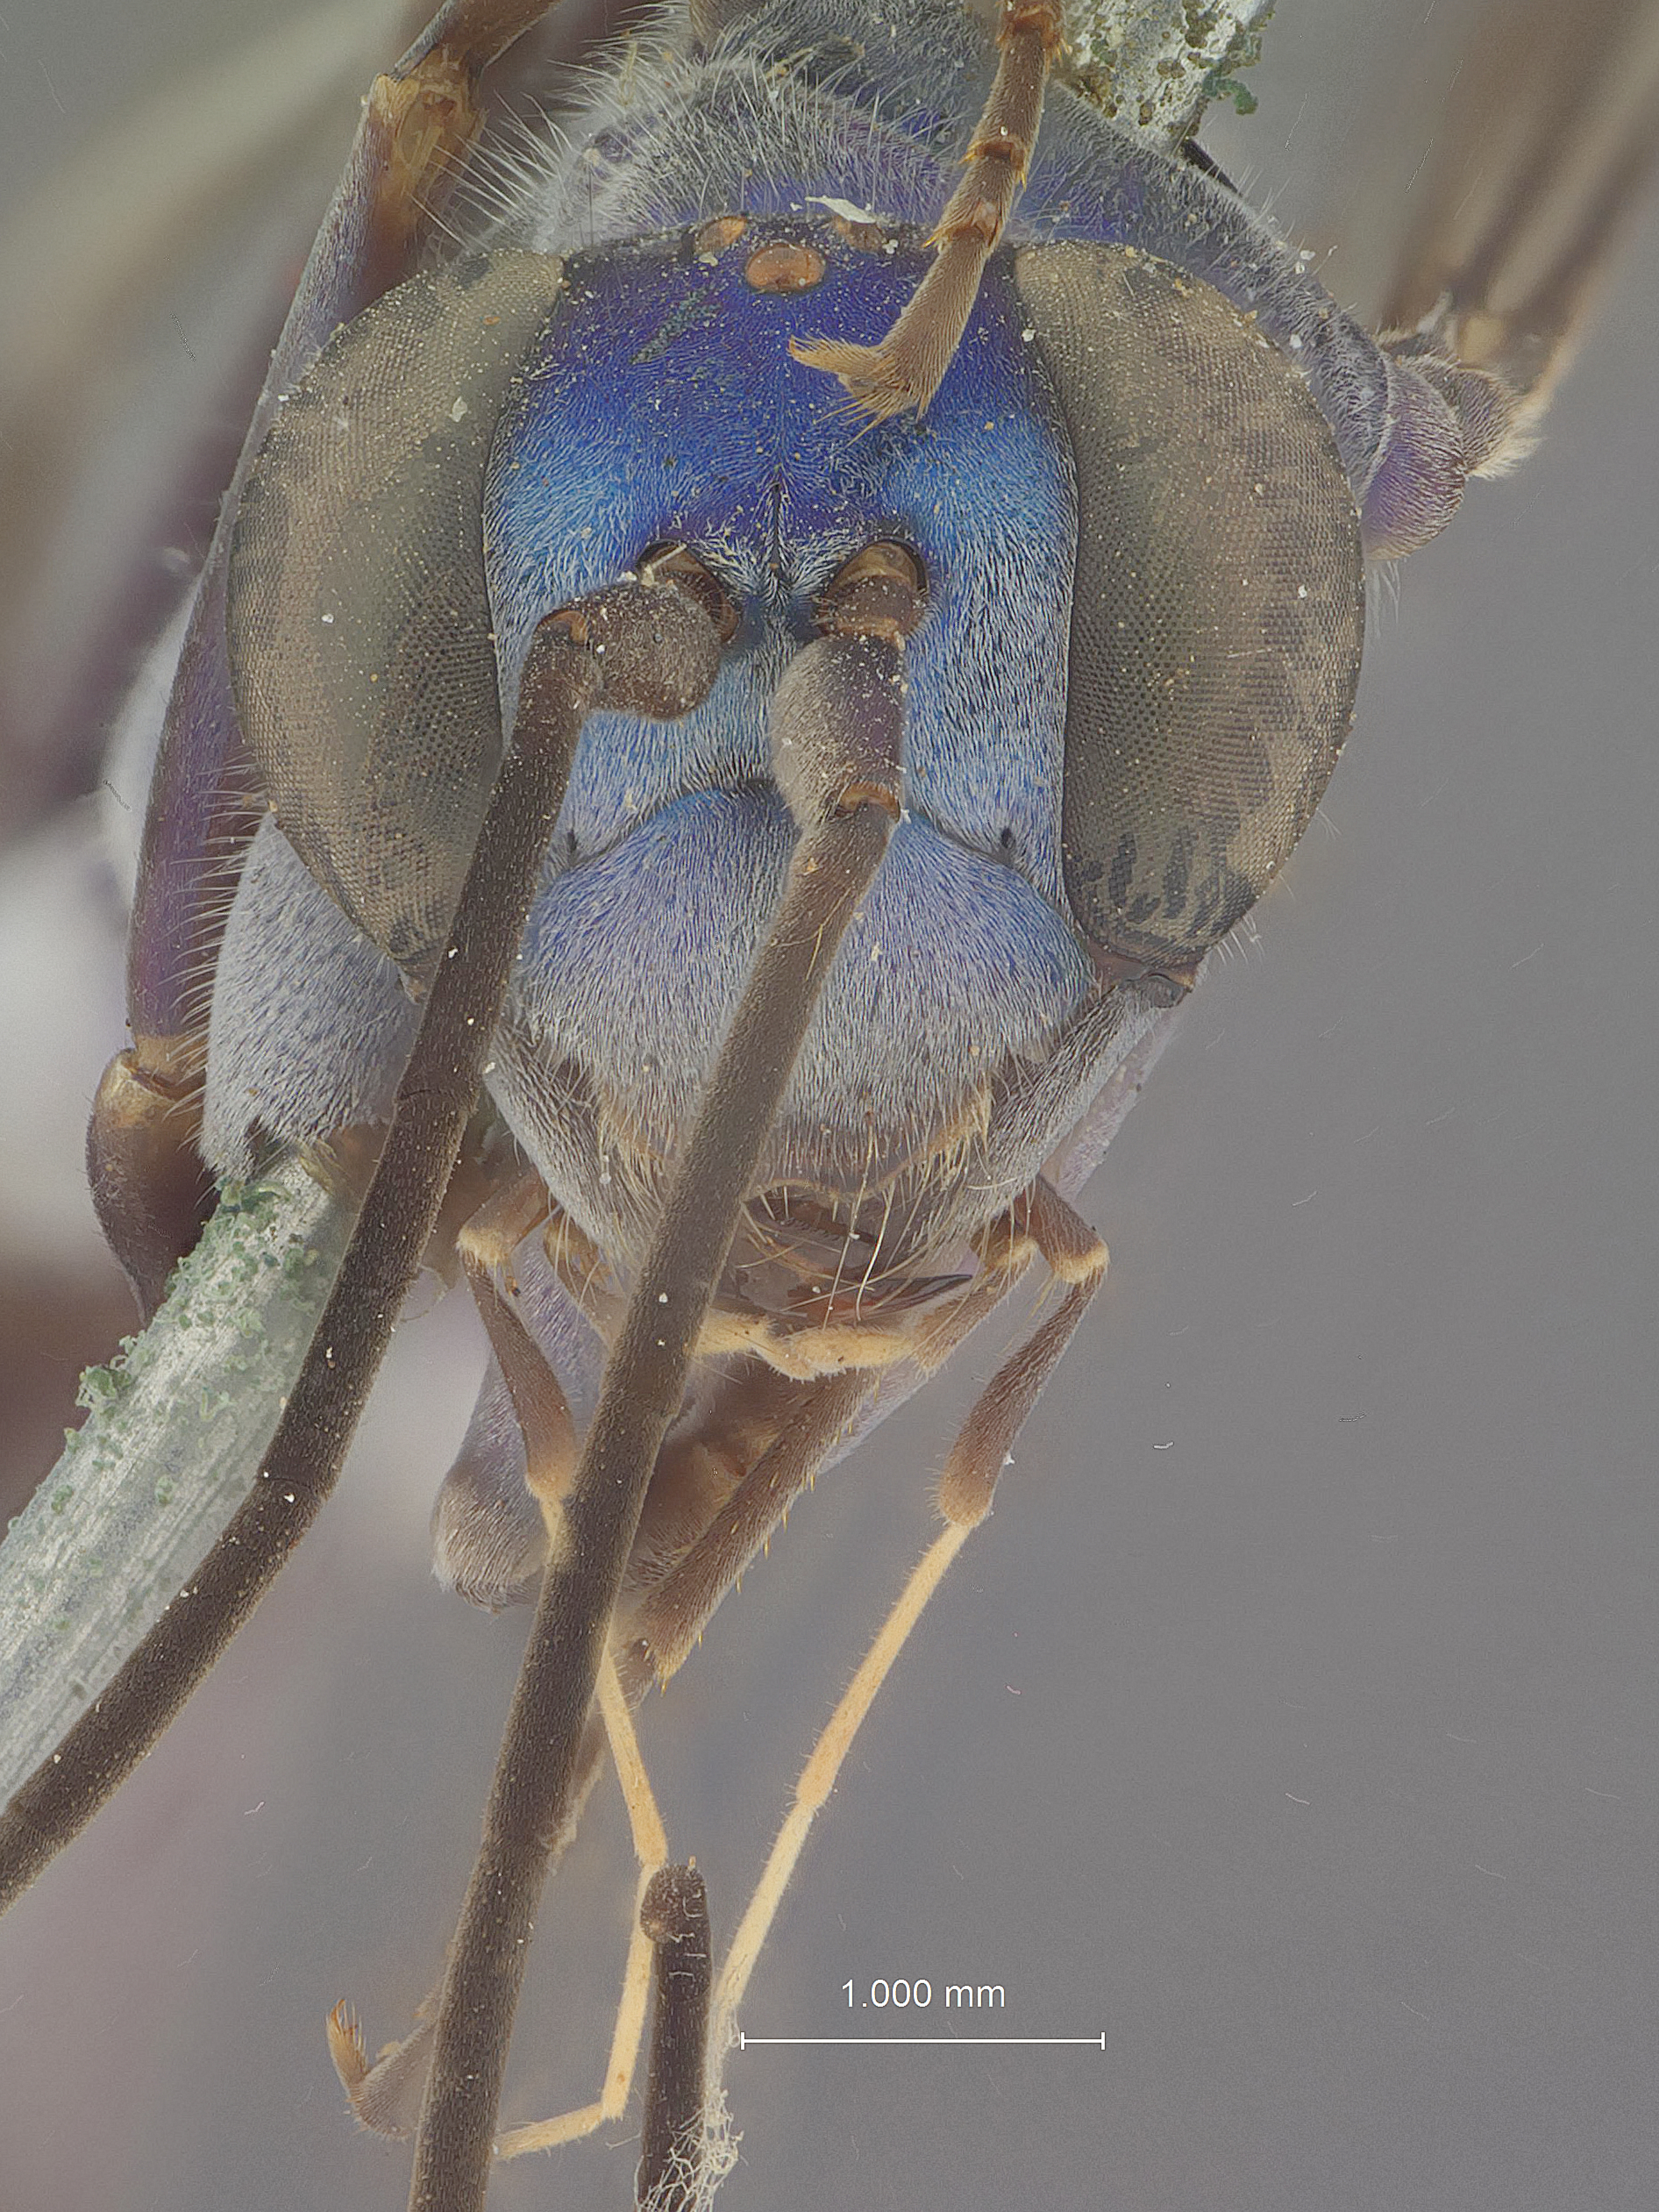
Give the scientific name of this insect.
Pseudagenia bakeri
